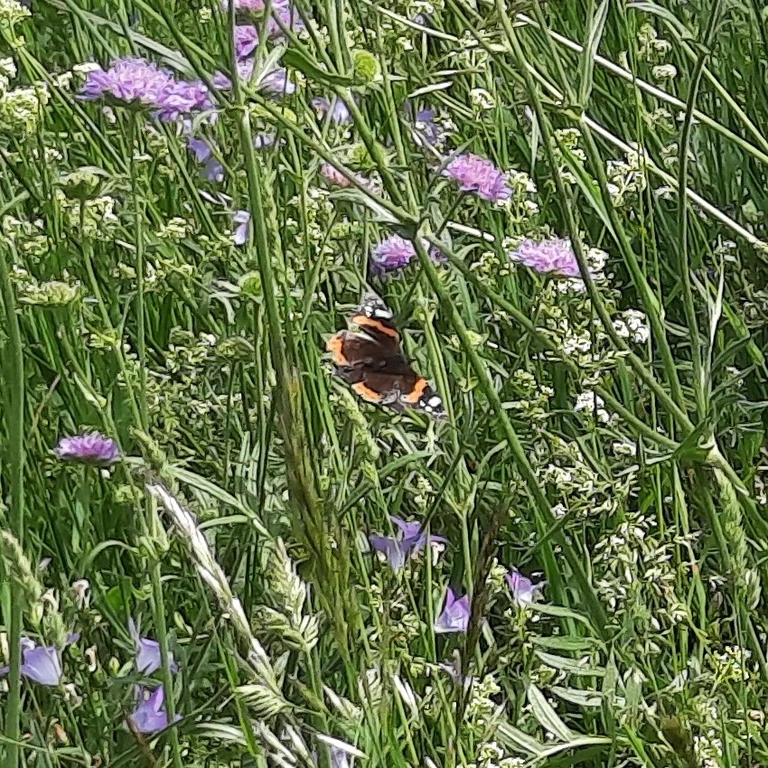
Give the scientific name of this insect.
Vanessa atalanta
